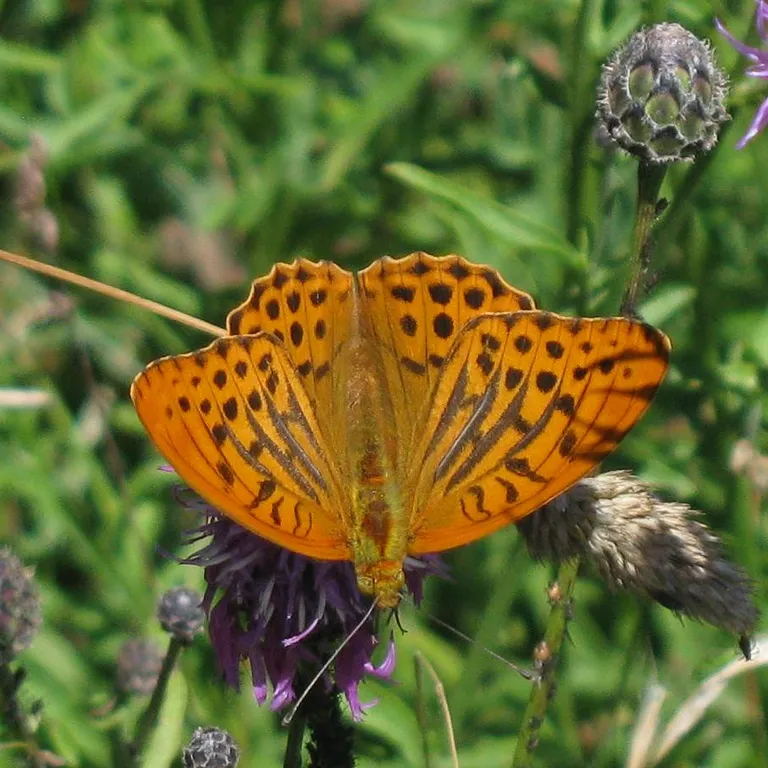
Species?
Argynnis paphia
